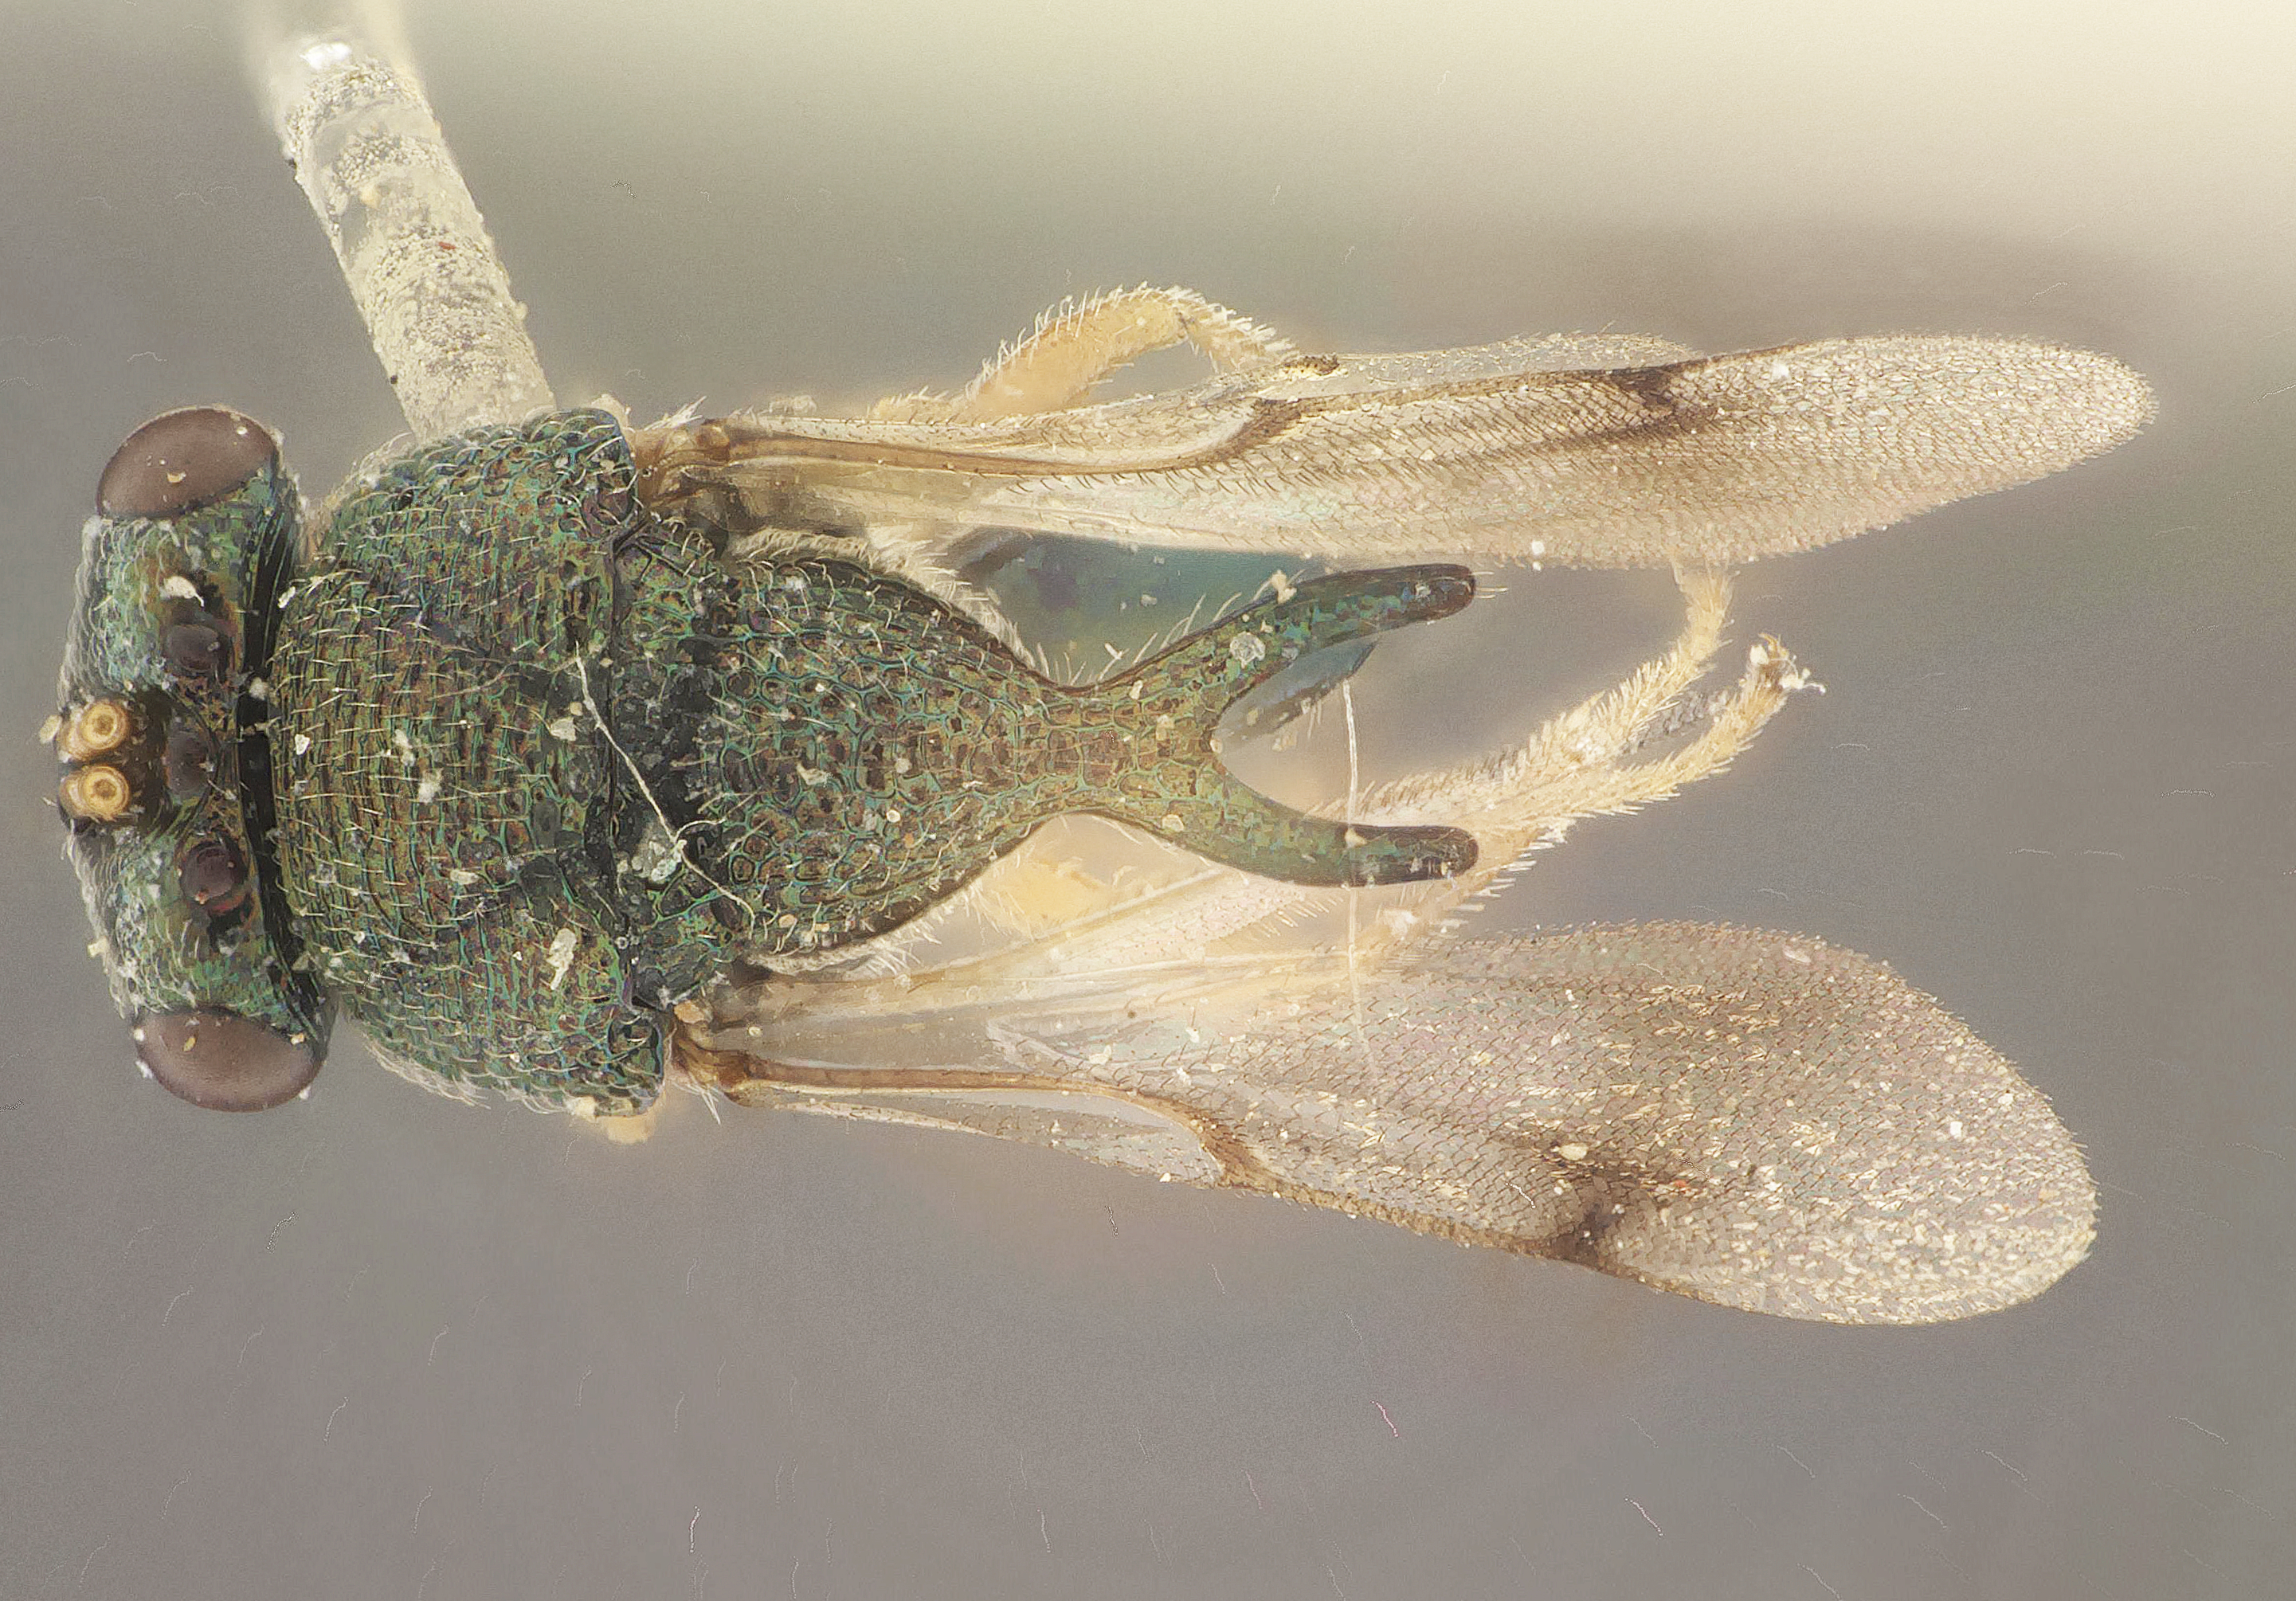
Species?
Kapaloides sabariensis
